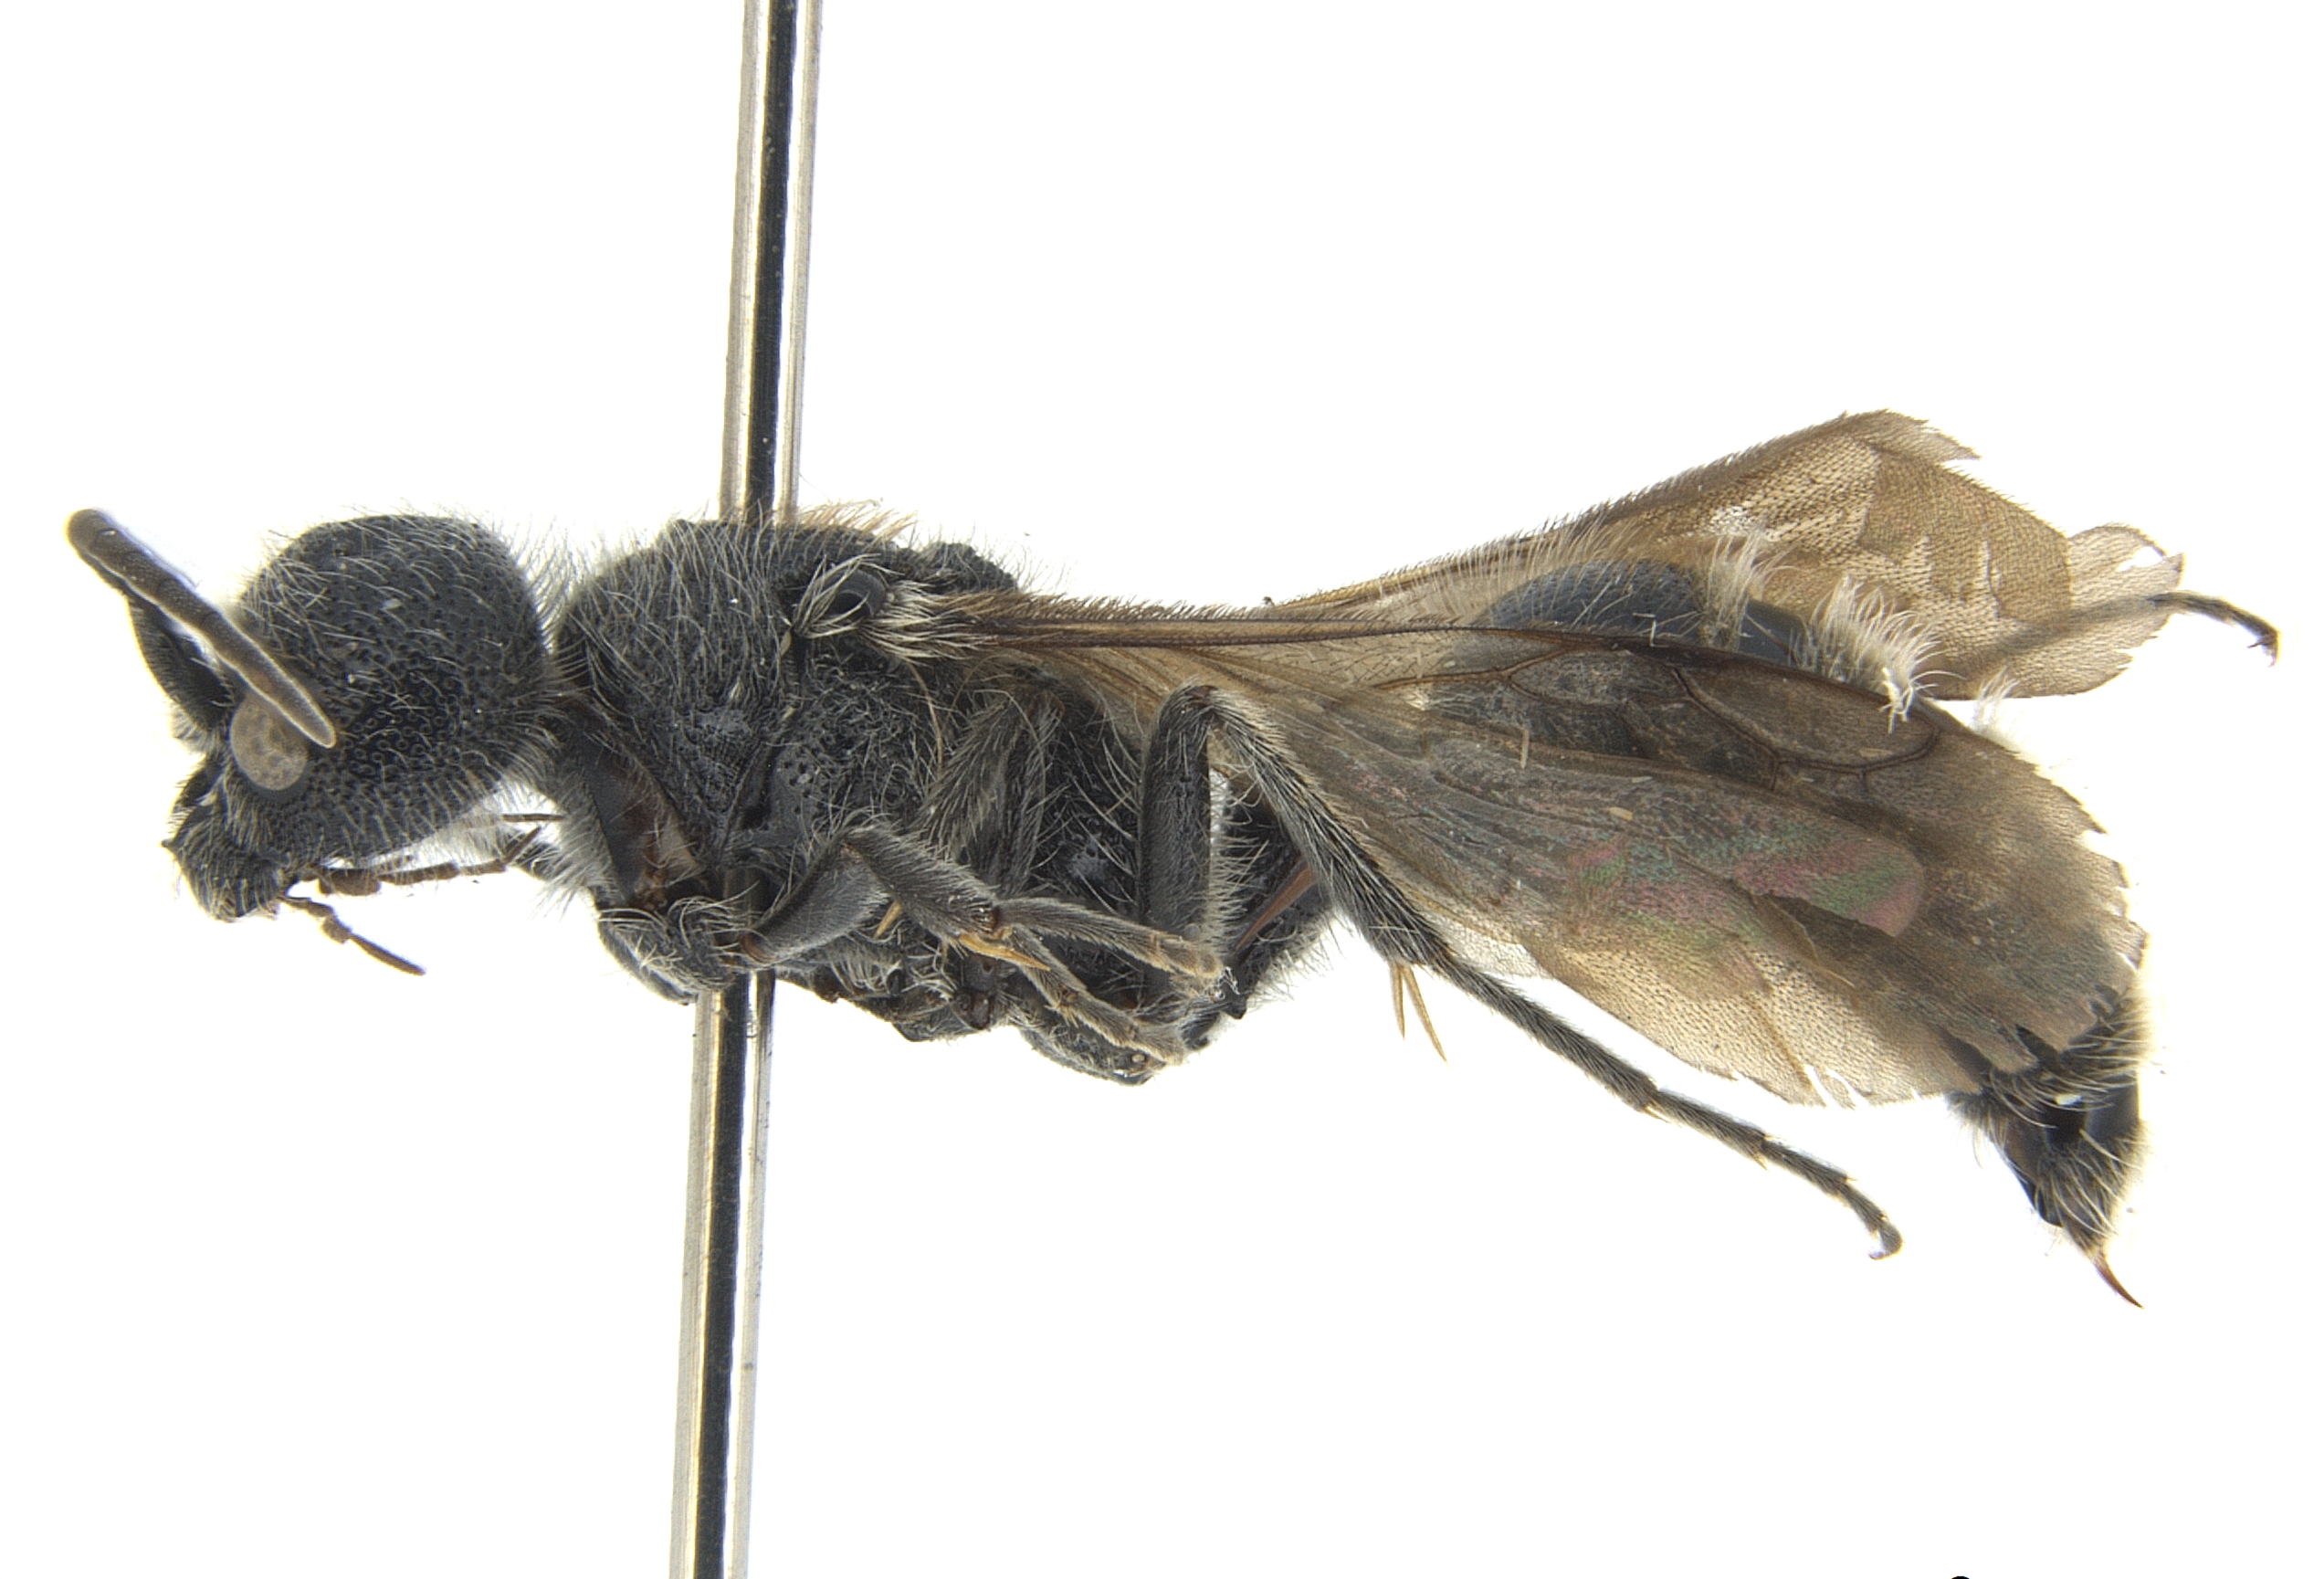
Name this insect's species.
Photomorphus banksi
